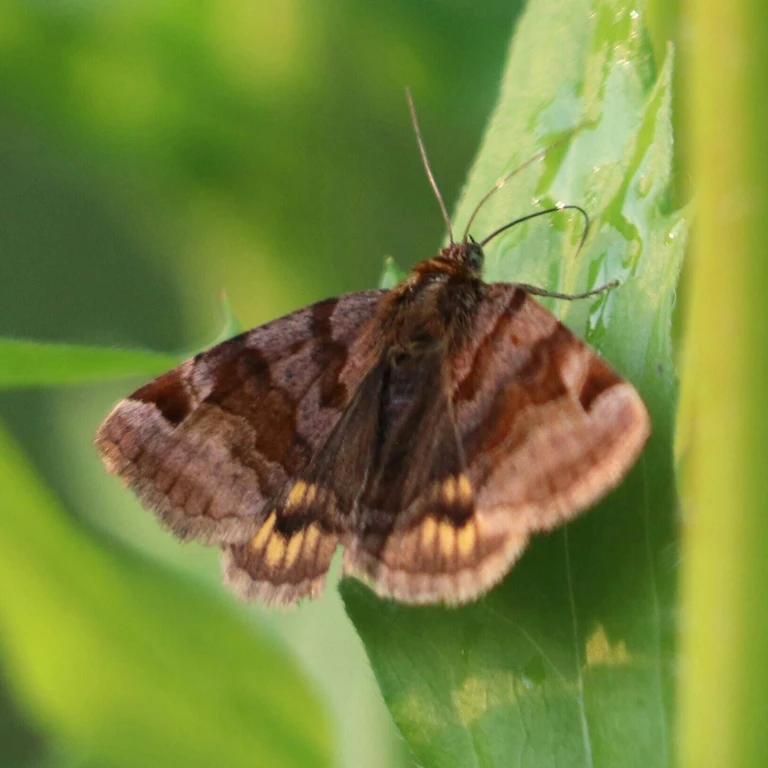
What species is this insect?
Euclidia glyphica
